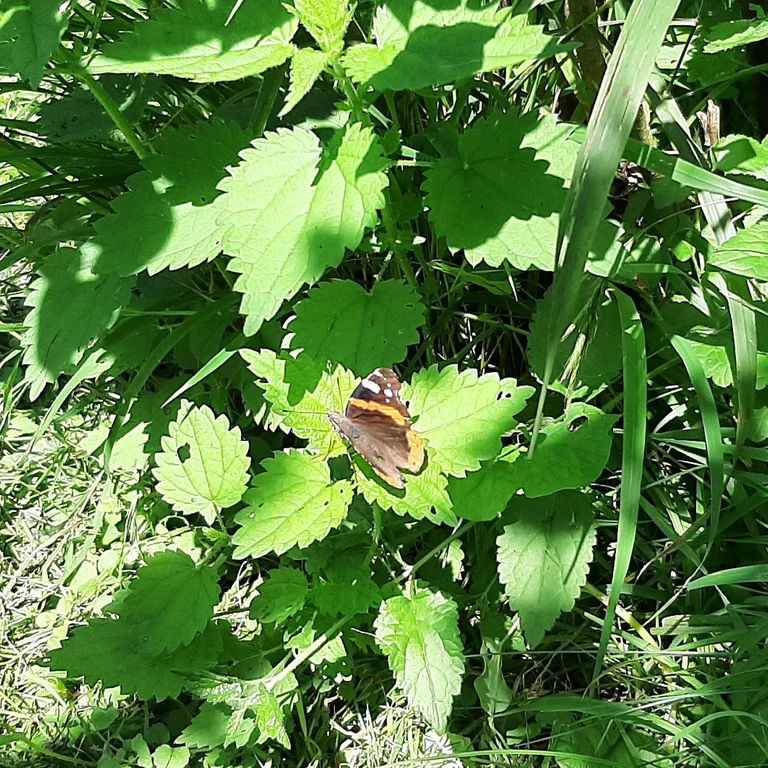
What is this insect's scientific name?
Vanessa atalanta
